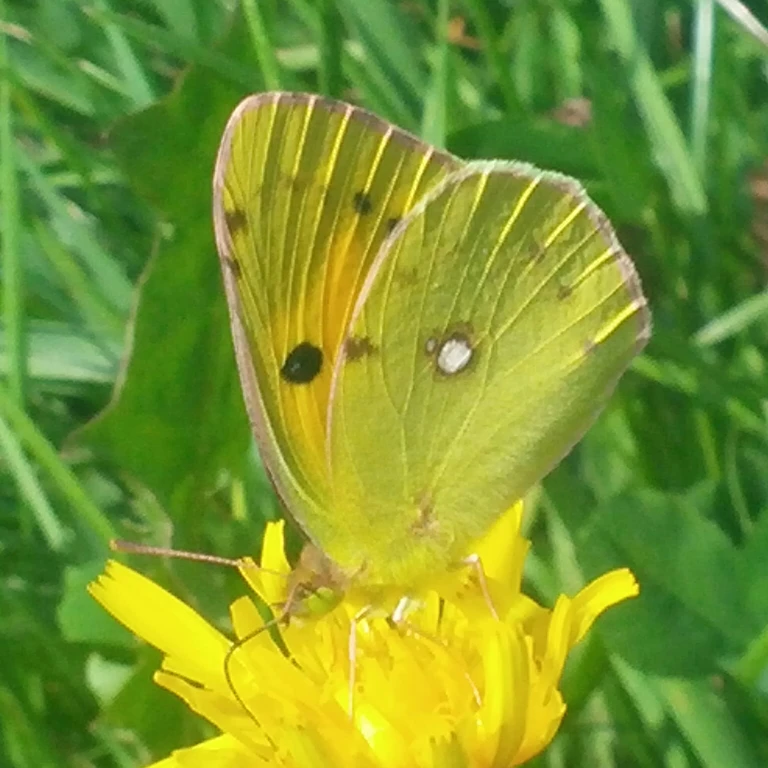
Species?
Colias croceus
